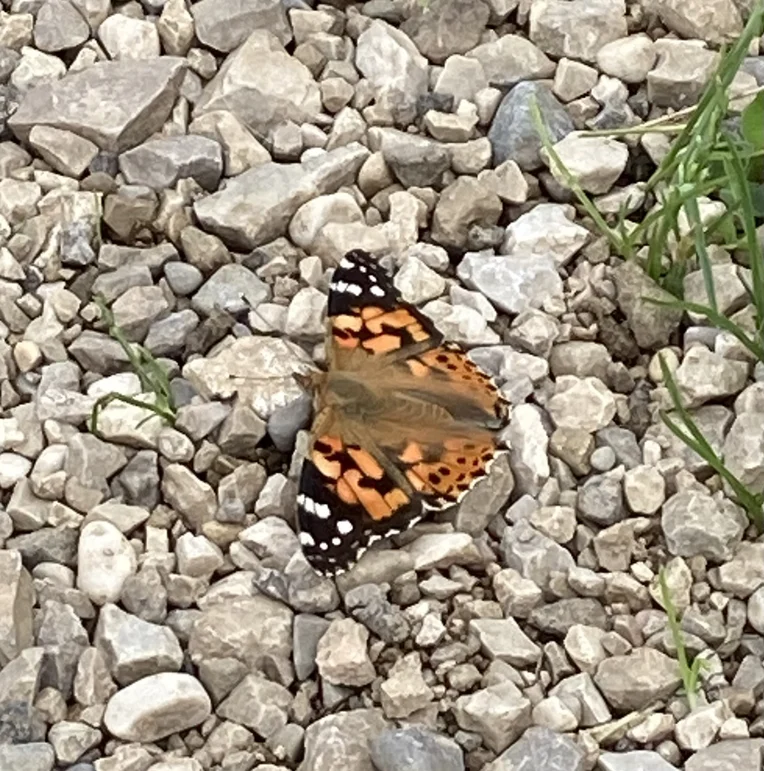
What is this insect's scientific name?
Vanessa cardui
